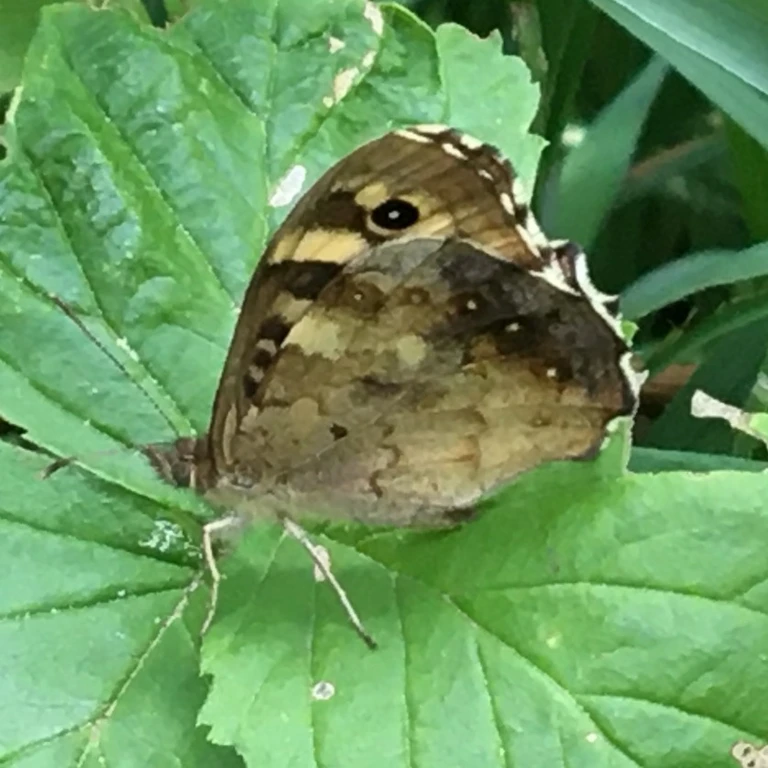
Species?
Pararge aegeria
